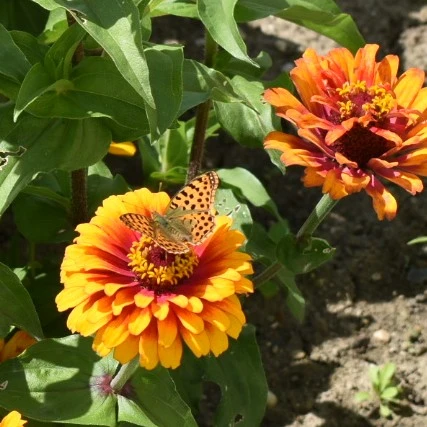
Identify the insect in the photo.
Issoria lathonia
